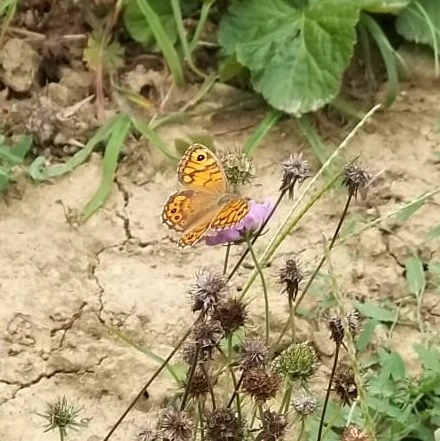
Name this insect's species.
Lasiommata megera (also Pararge megera)
